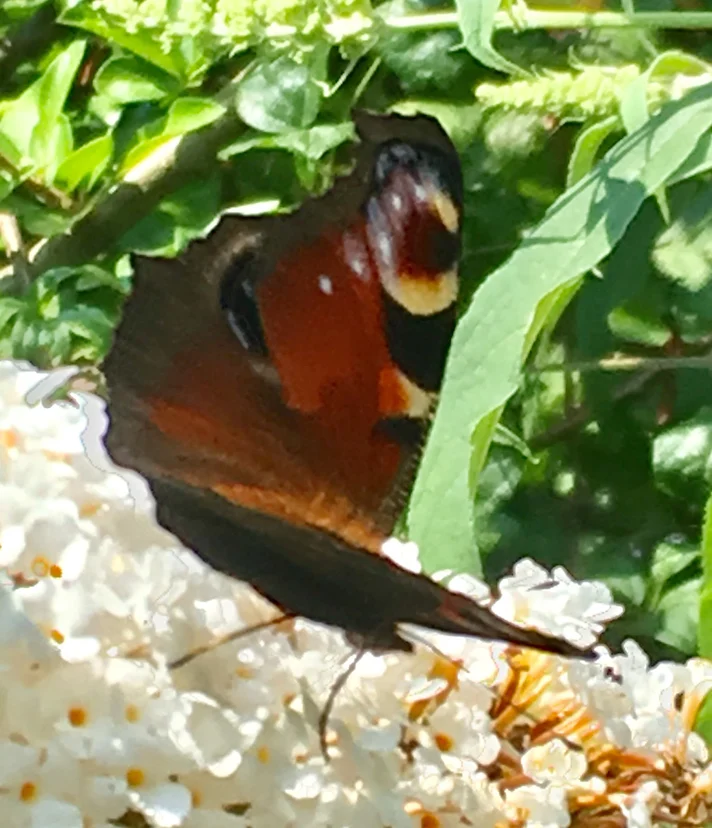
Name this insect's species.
Aglais io
